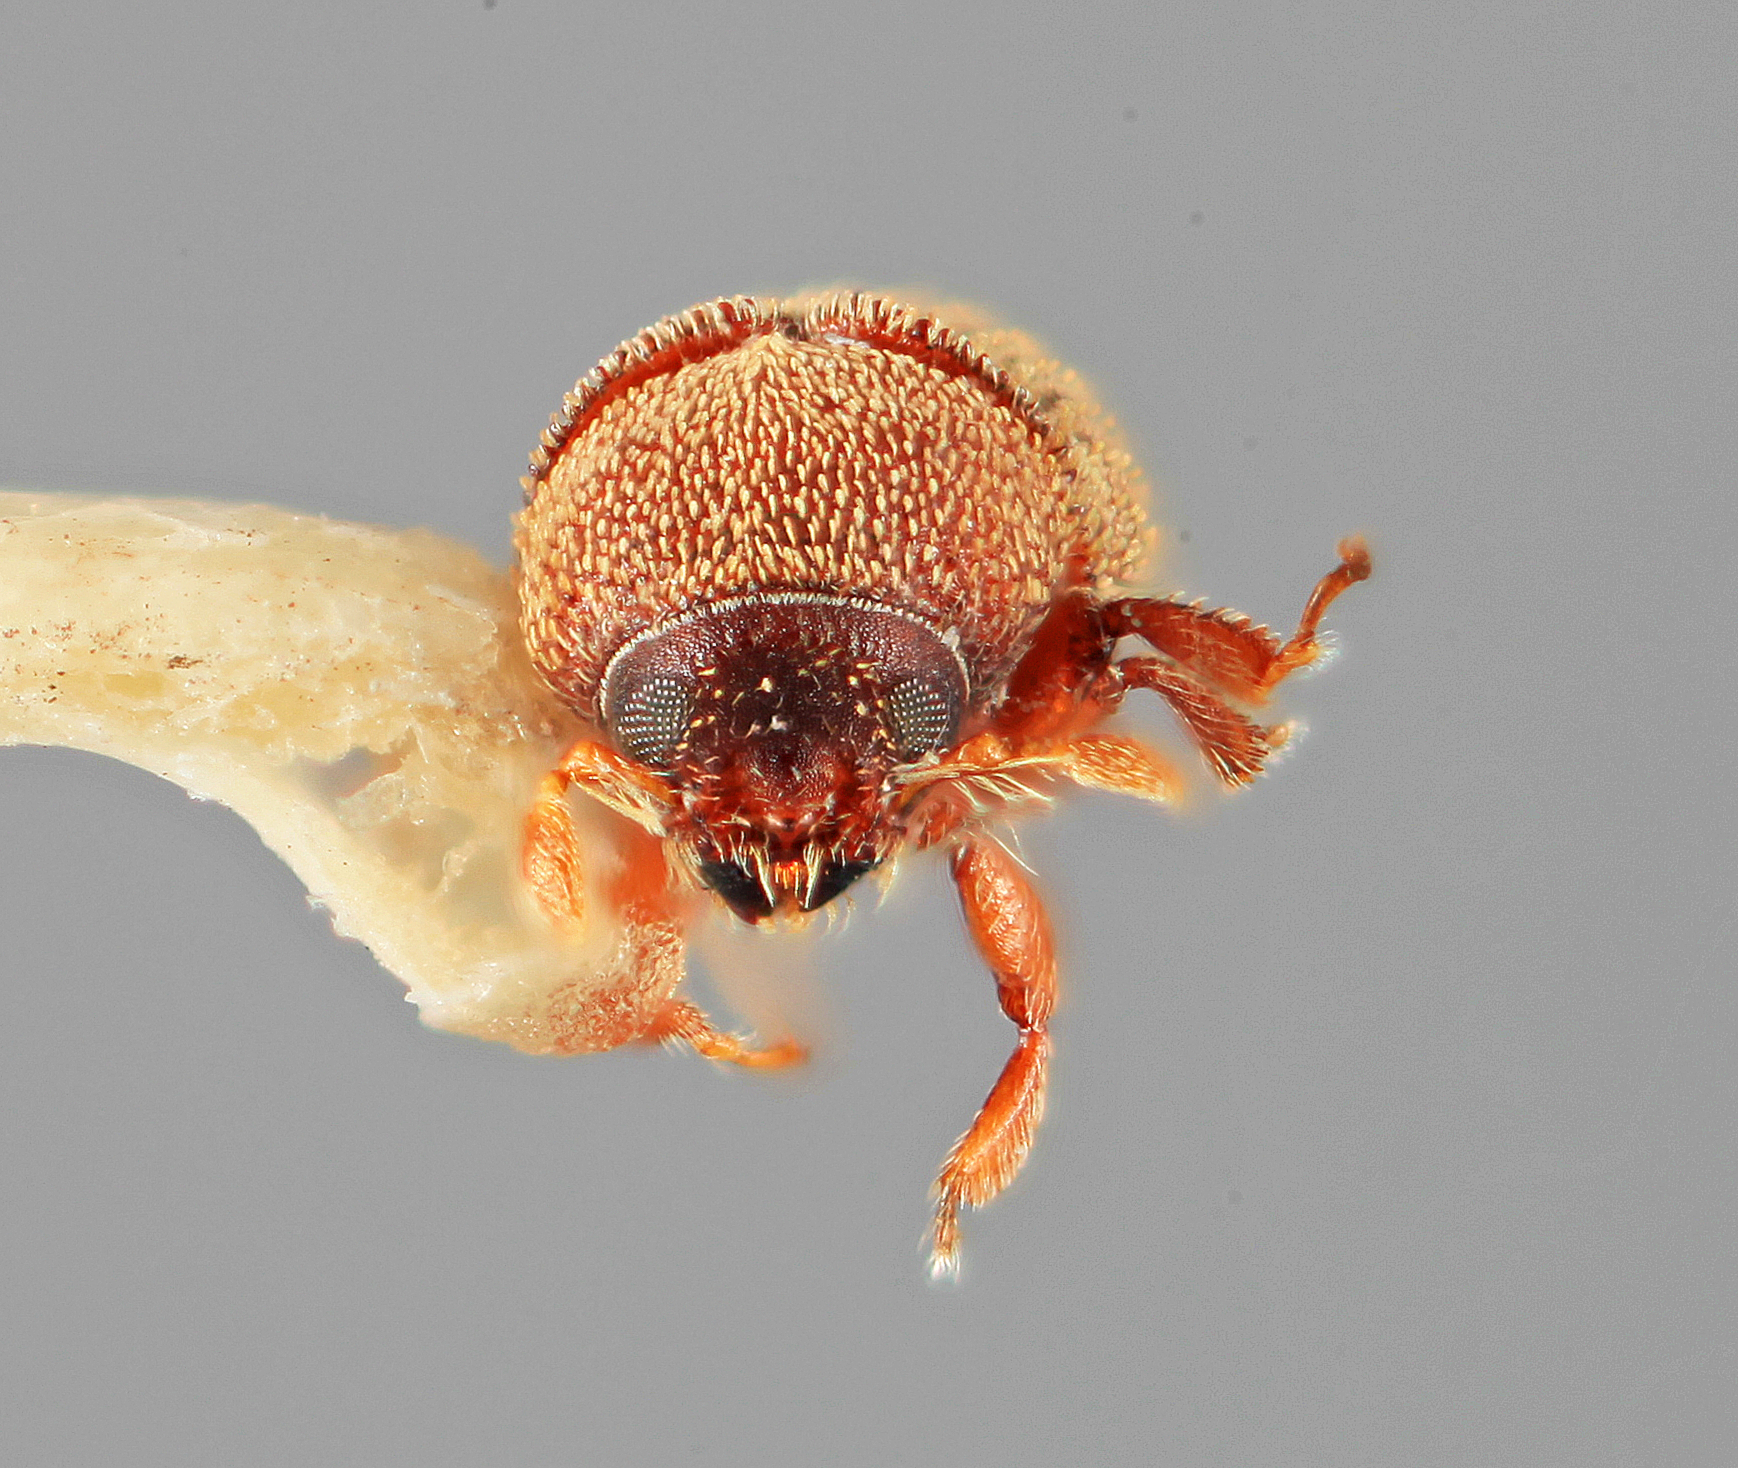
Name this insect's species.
Chramesus unicornis
